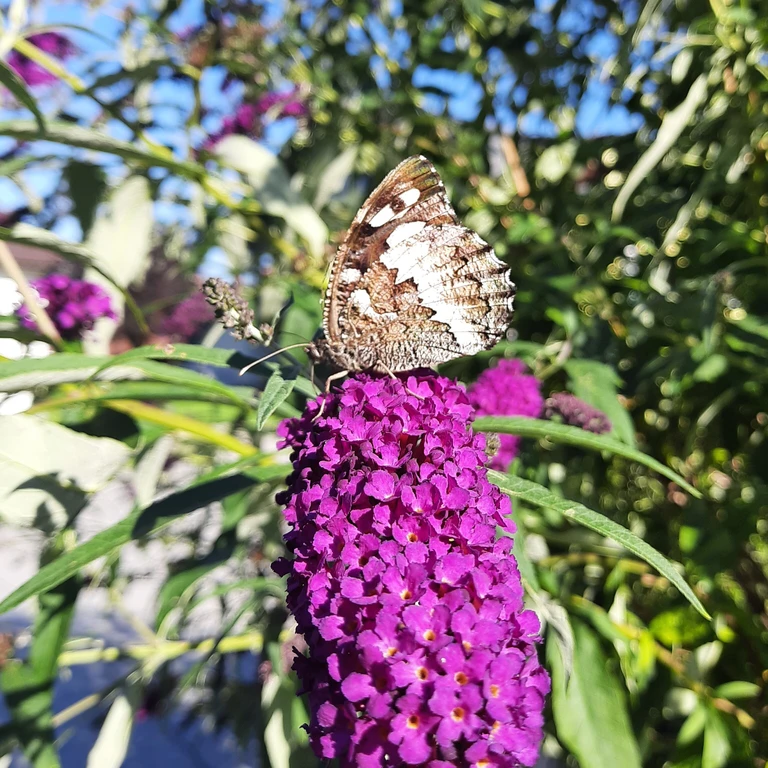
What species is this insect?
Brintesia circe
